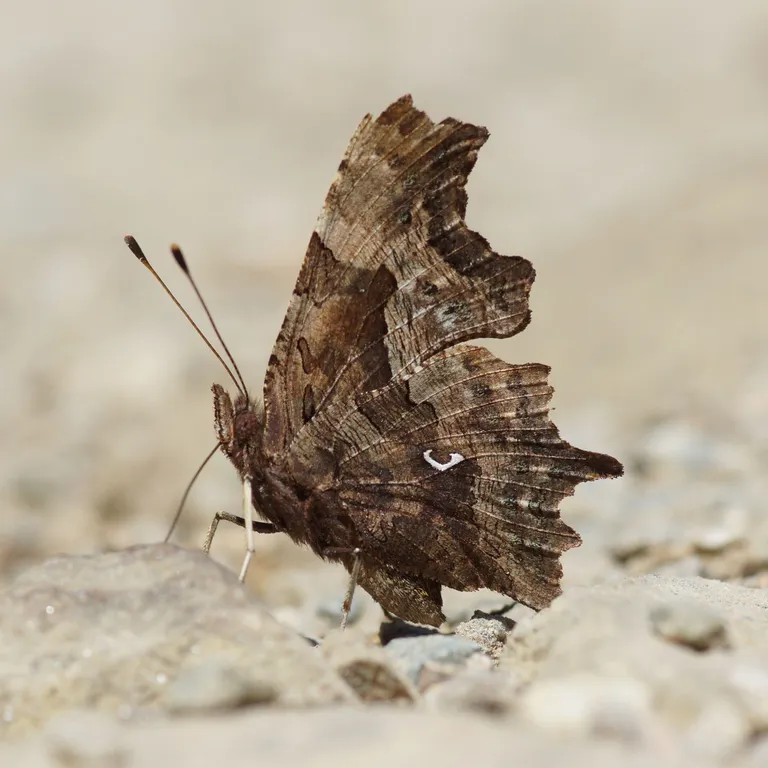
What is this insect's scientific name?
Polygonia c-album
